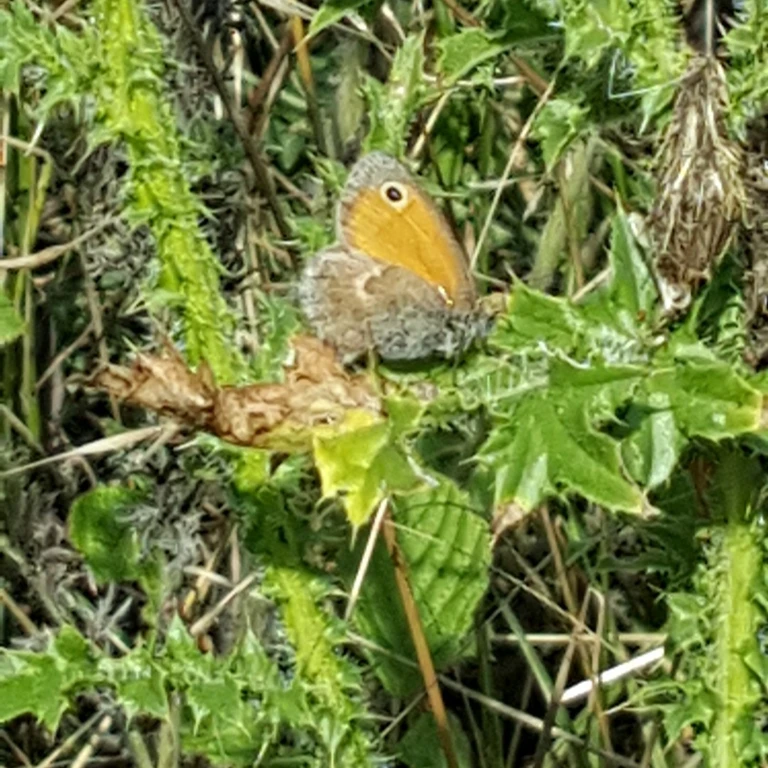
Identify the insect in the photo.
Coenonympha pamphilus
